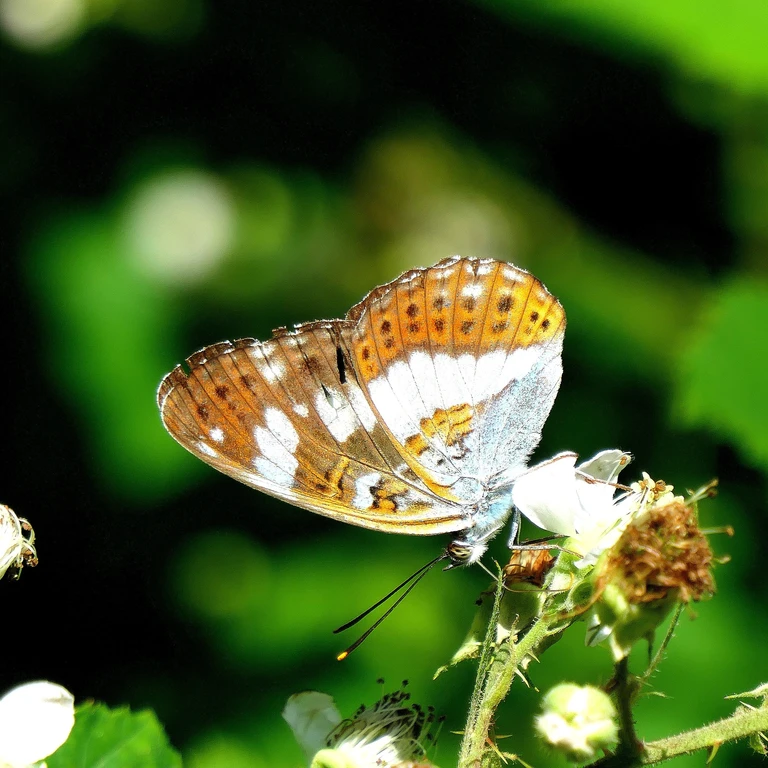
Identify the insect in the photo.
Limenitis camilla (also Ladoga camilla)
